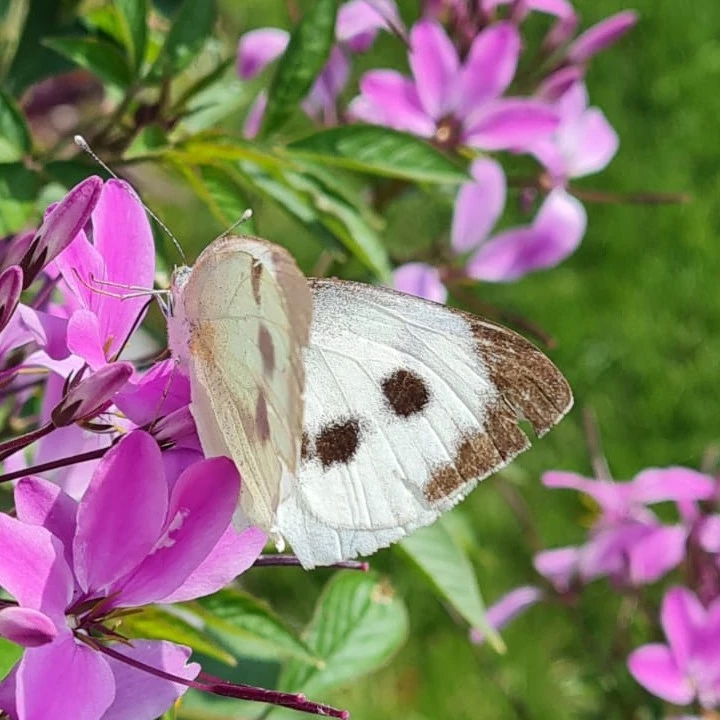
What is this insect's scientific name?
Pieris brassicae
